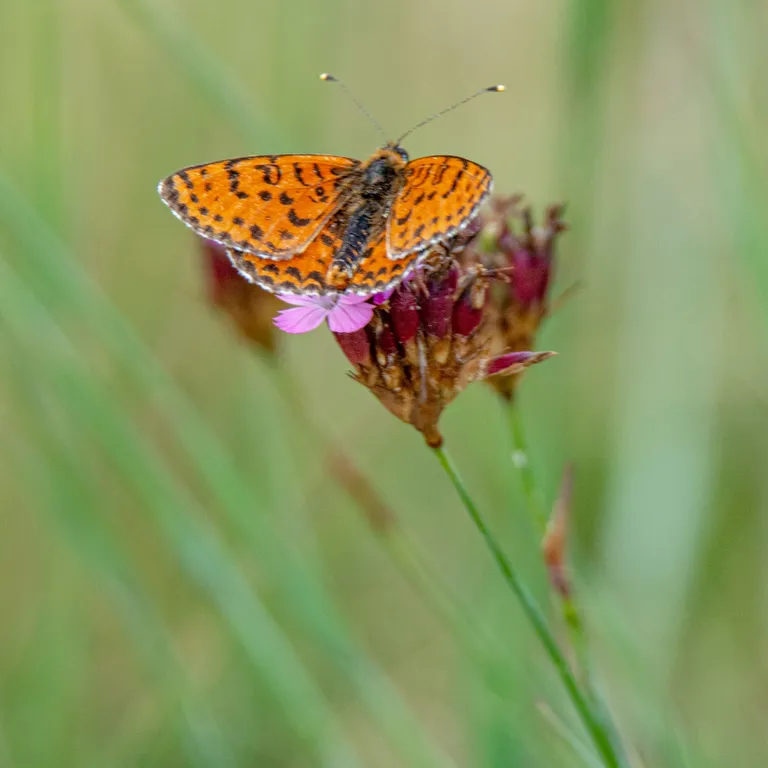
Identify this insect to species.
Melitaea didyma
